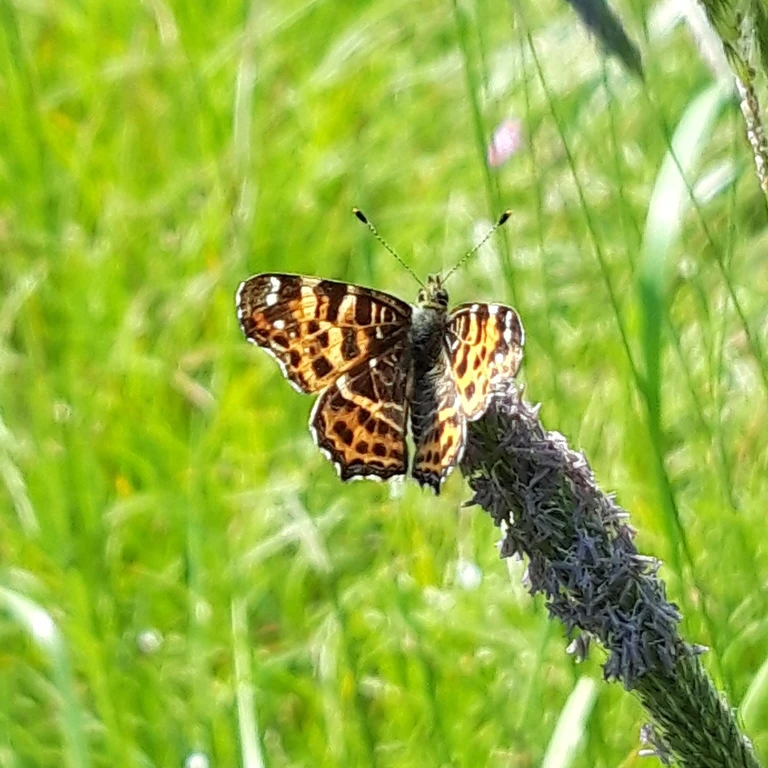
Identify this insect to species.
Araschnia levana
